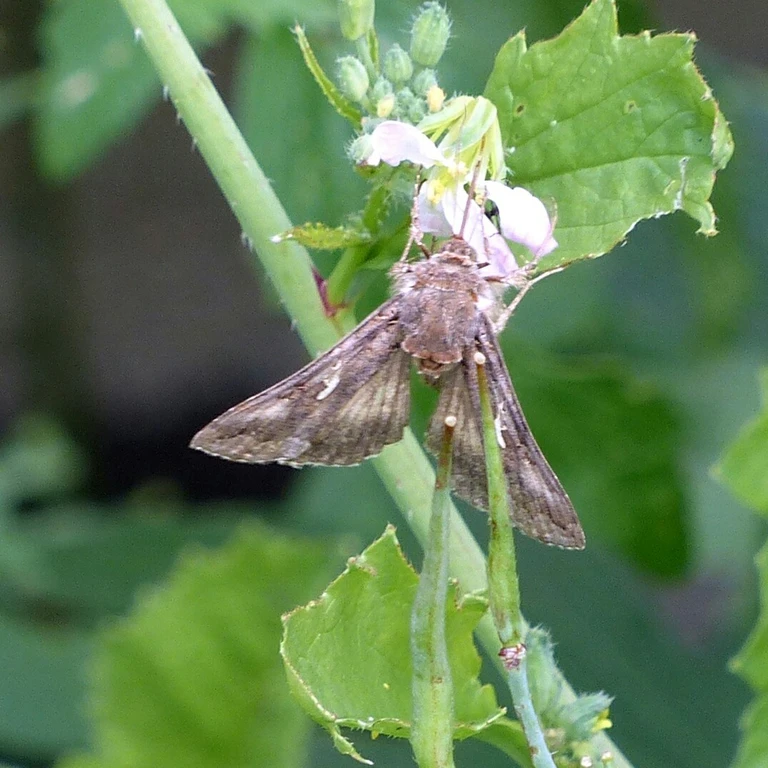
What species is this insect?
Autographa gamma
